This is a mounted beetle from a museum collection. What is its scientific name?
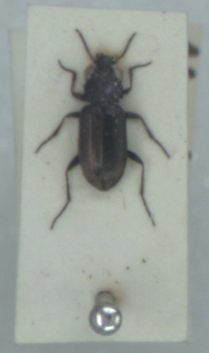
Notiophilus substriatus
